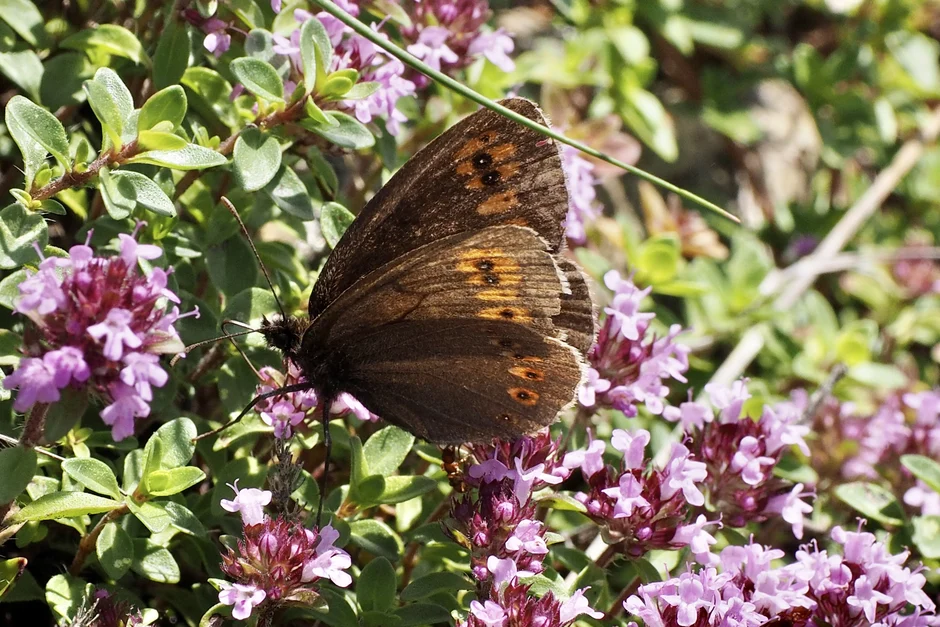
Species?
Erebia alberganus
